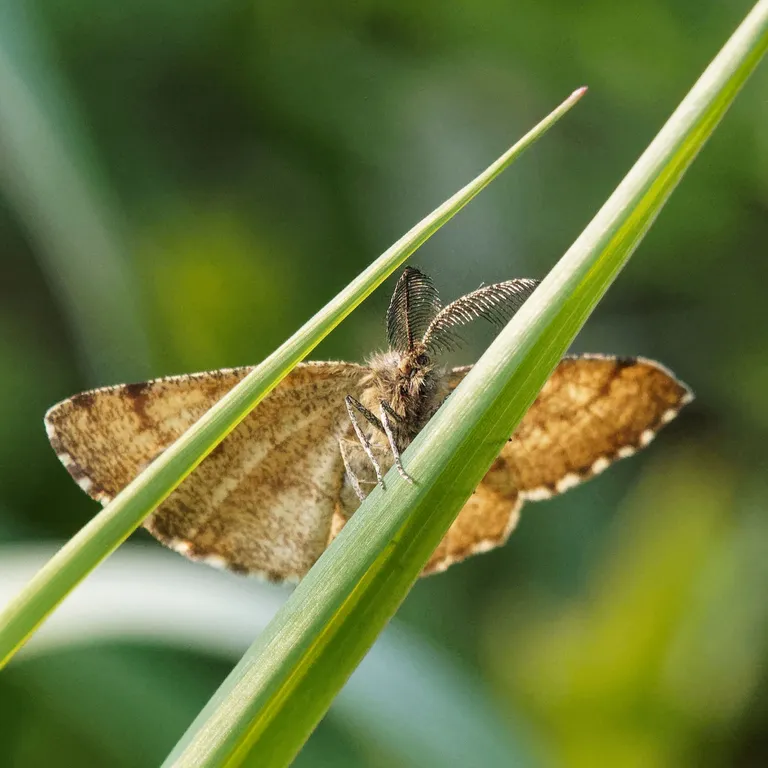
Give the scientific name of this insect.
Ematurga atomaria
